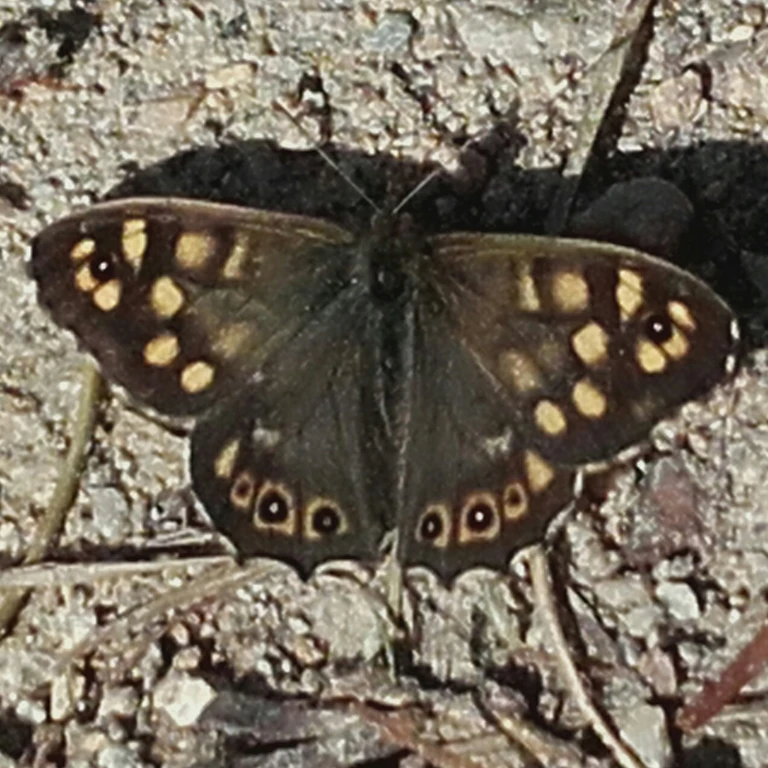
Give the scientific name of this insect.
Pararge aegeria
